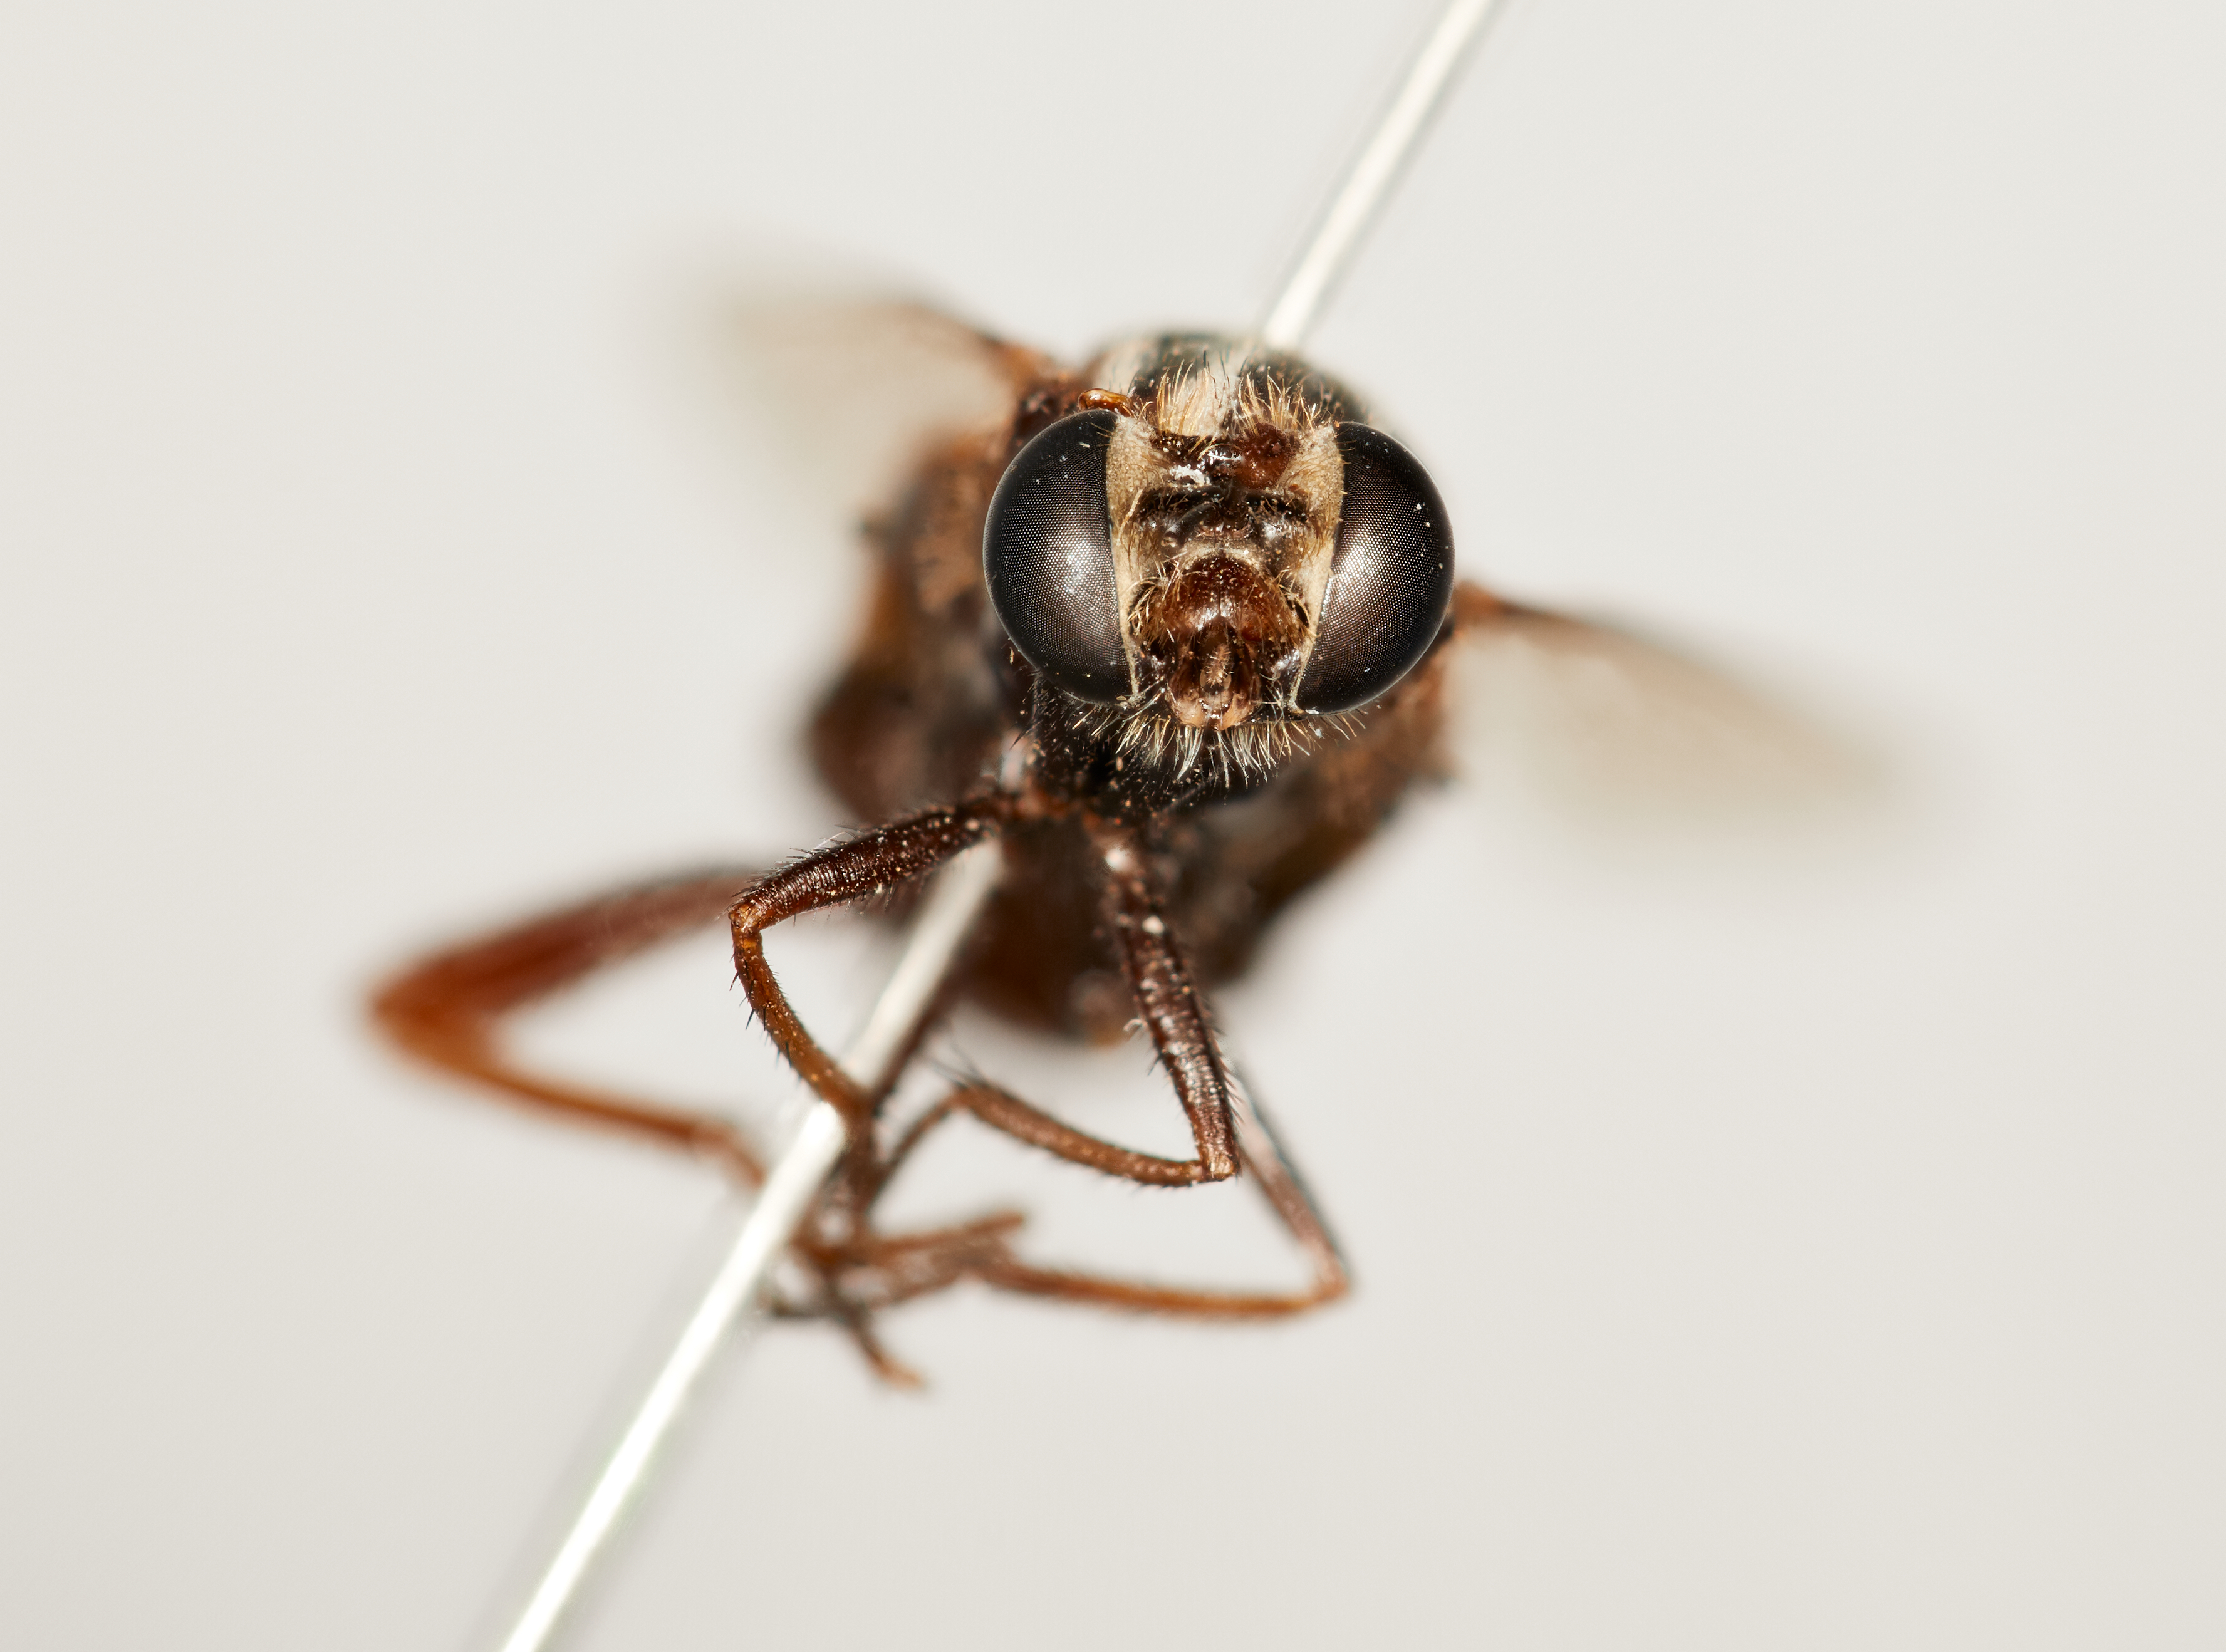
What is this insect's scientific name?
Parectyphus namibiensis
